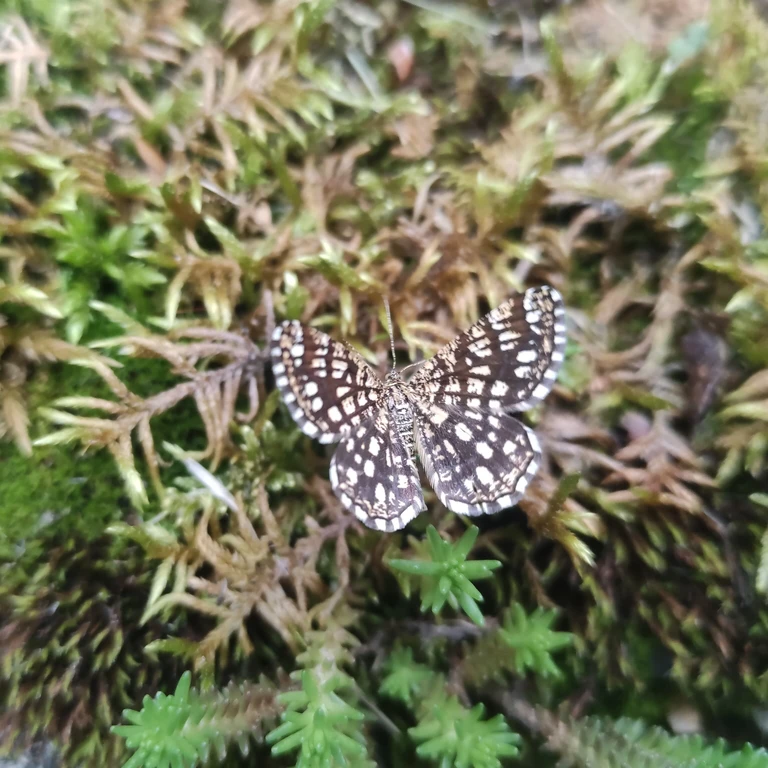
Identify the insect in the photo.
Chiasmia clathrata
